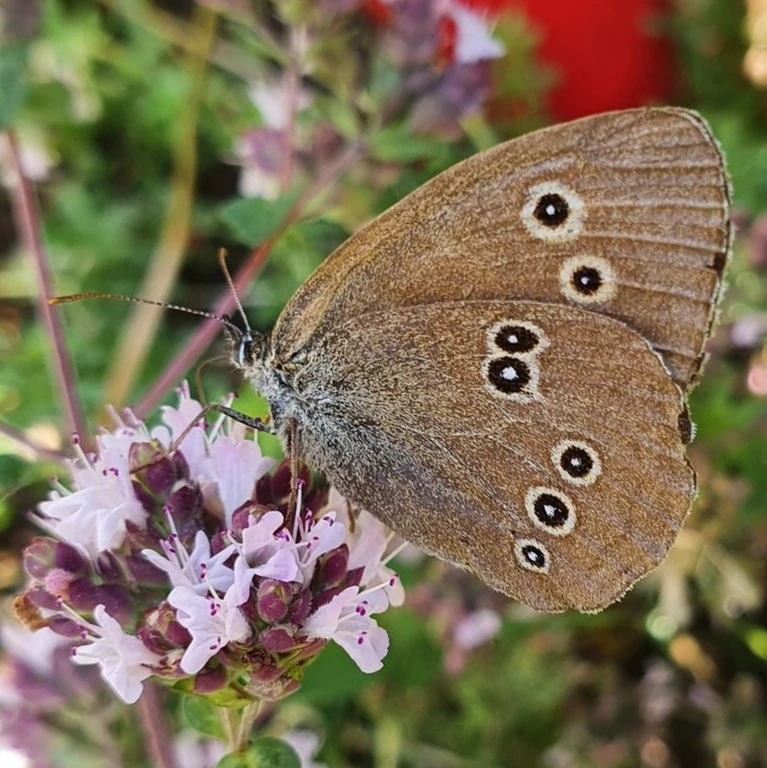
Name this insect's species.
Aphantopus hyperantus
